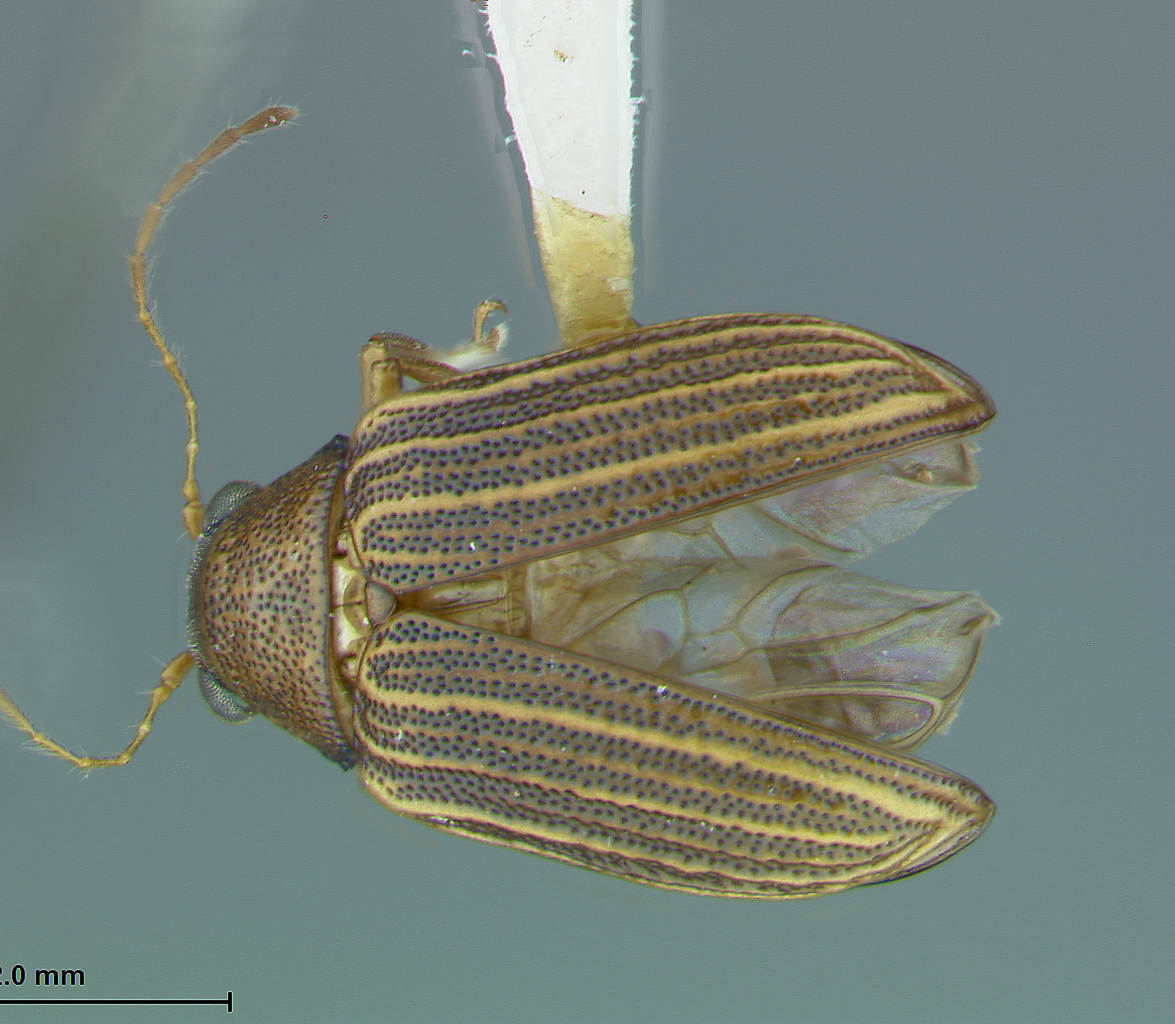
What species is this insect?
Colaspis pini
